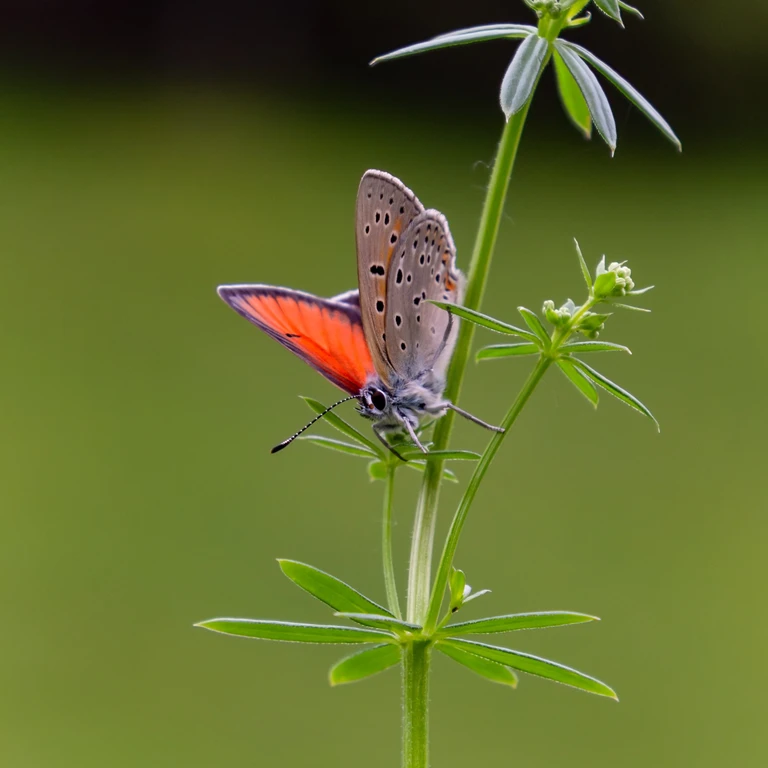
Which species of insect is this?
Lycaena hippothoe (also Palaeochrysophanus hippothoe)
